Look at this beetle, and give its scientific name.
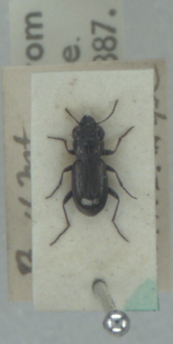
Notiophilus palustris
